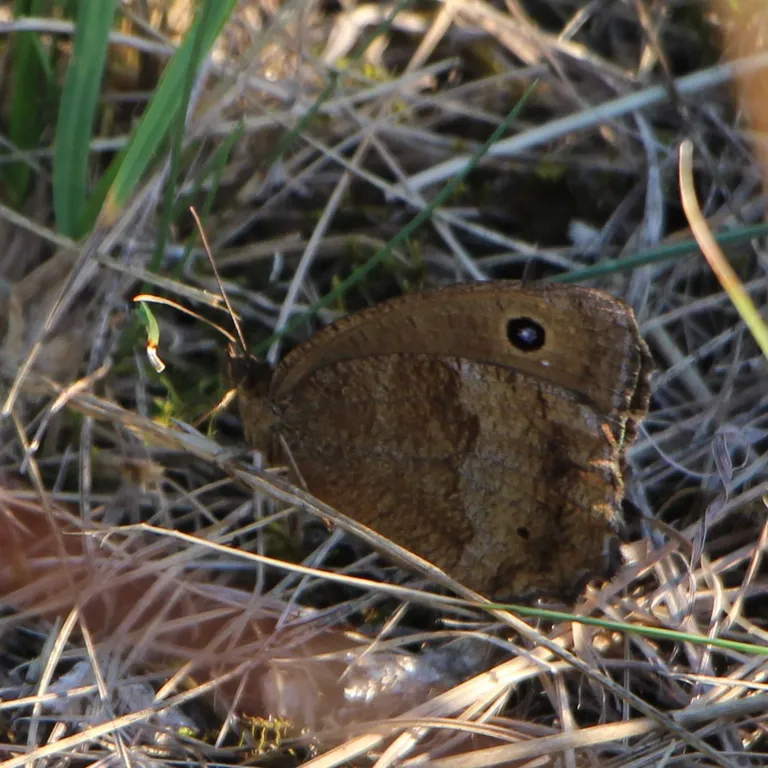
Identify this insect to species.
Minois dryas
